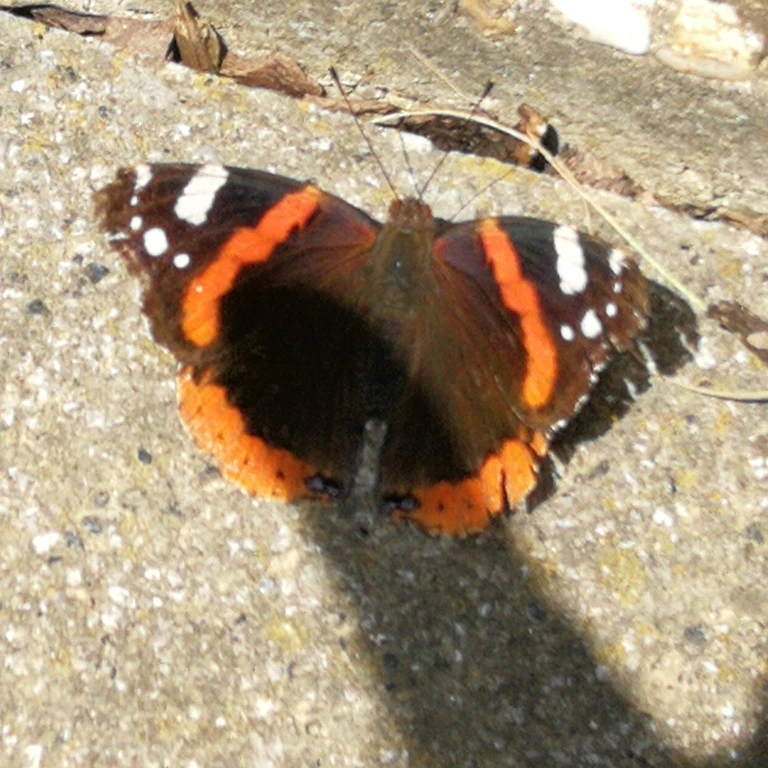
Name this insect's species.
Vanessa atalanta
